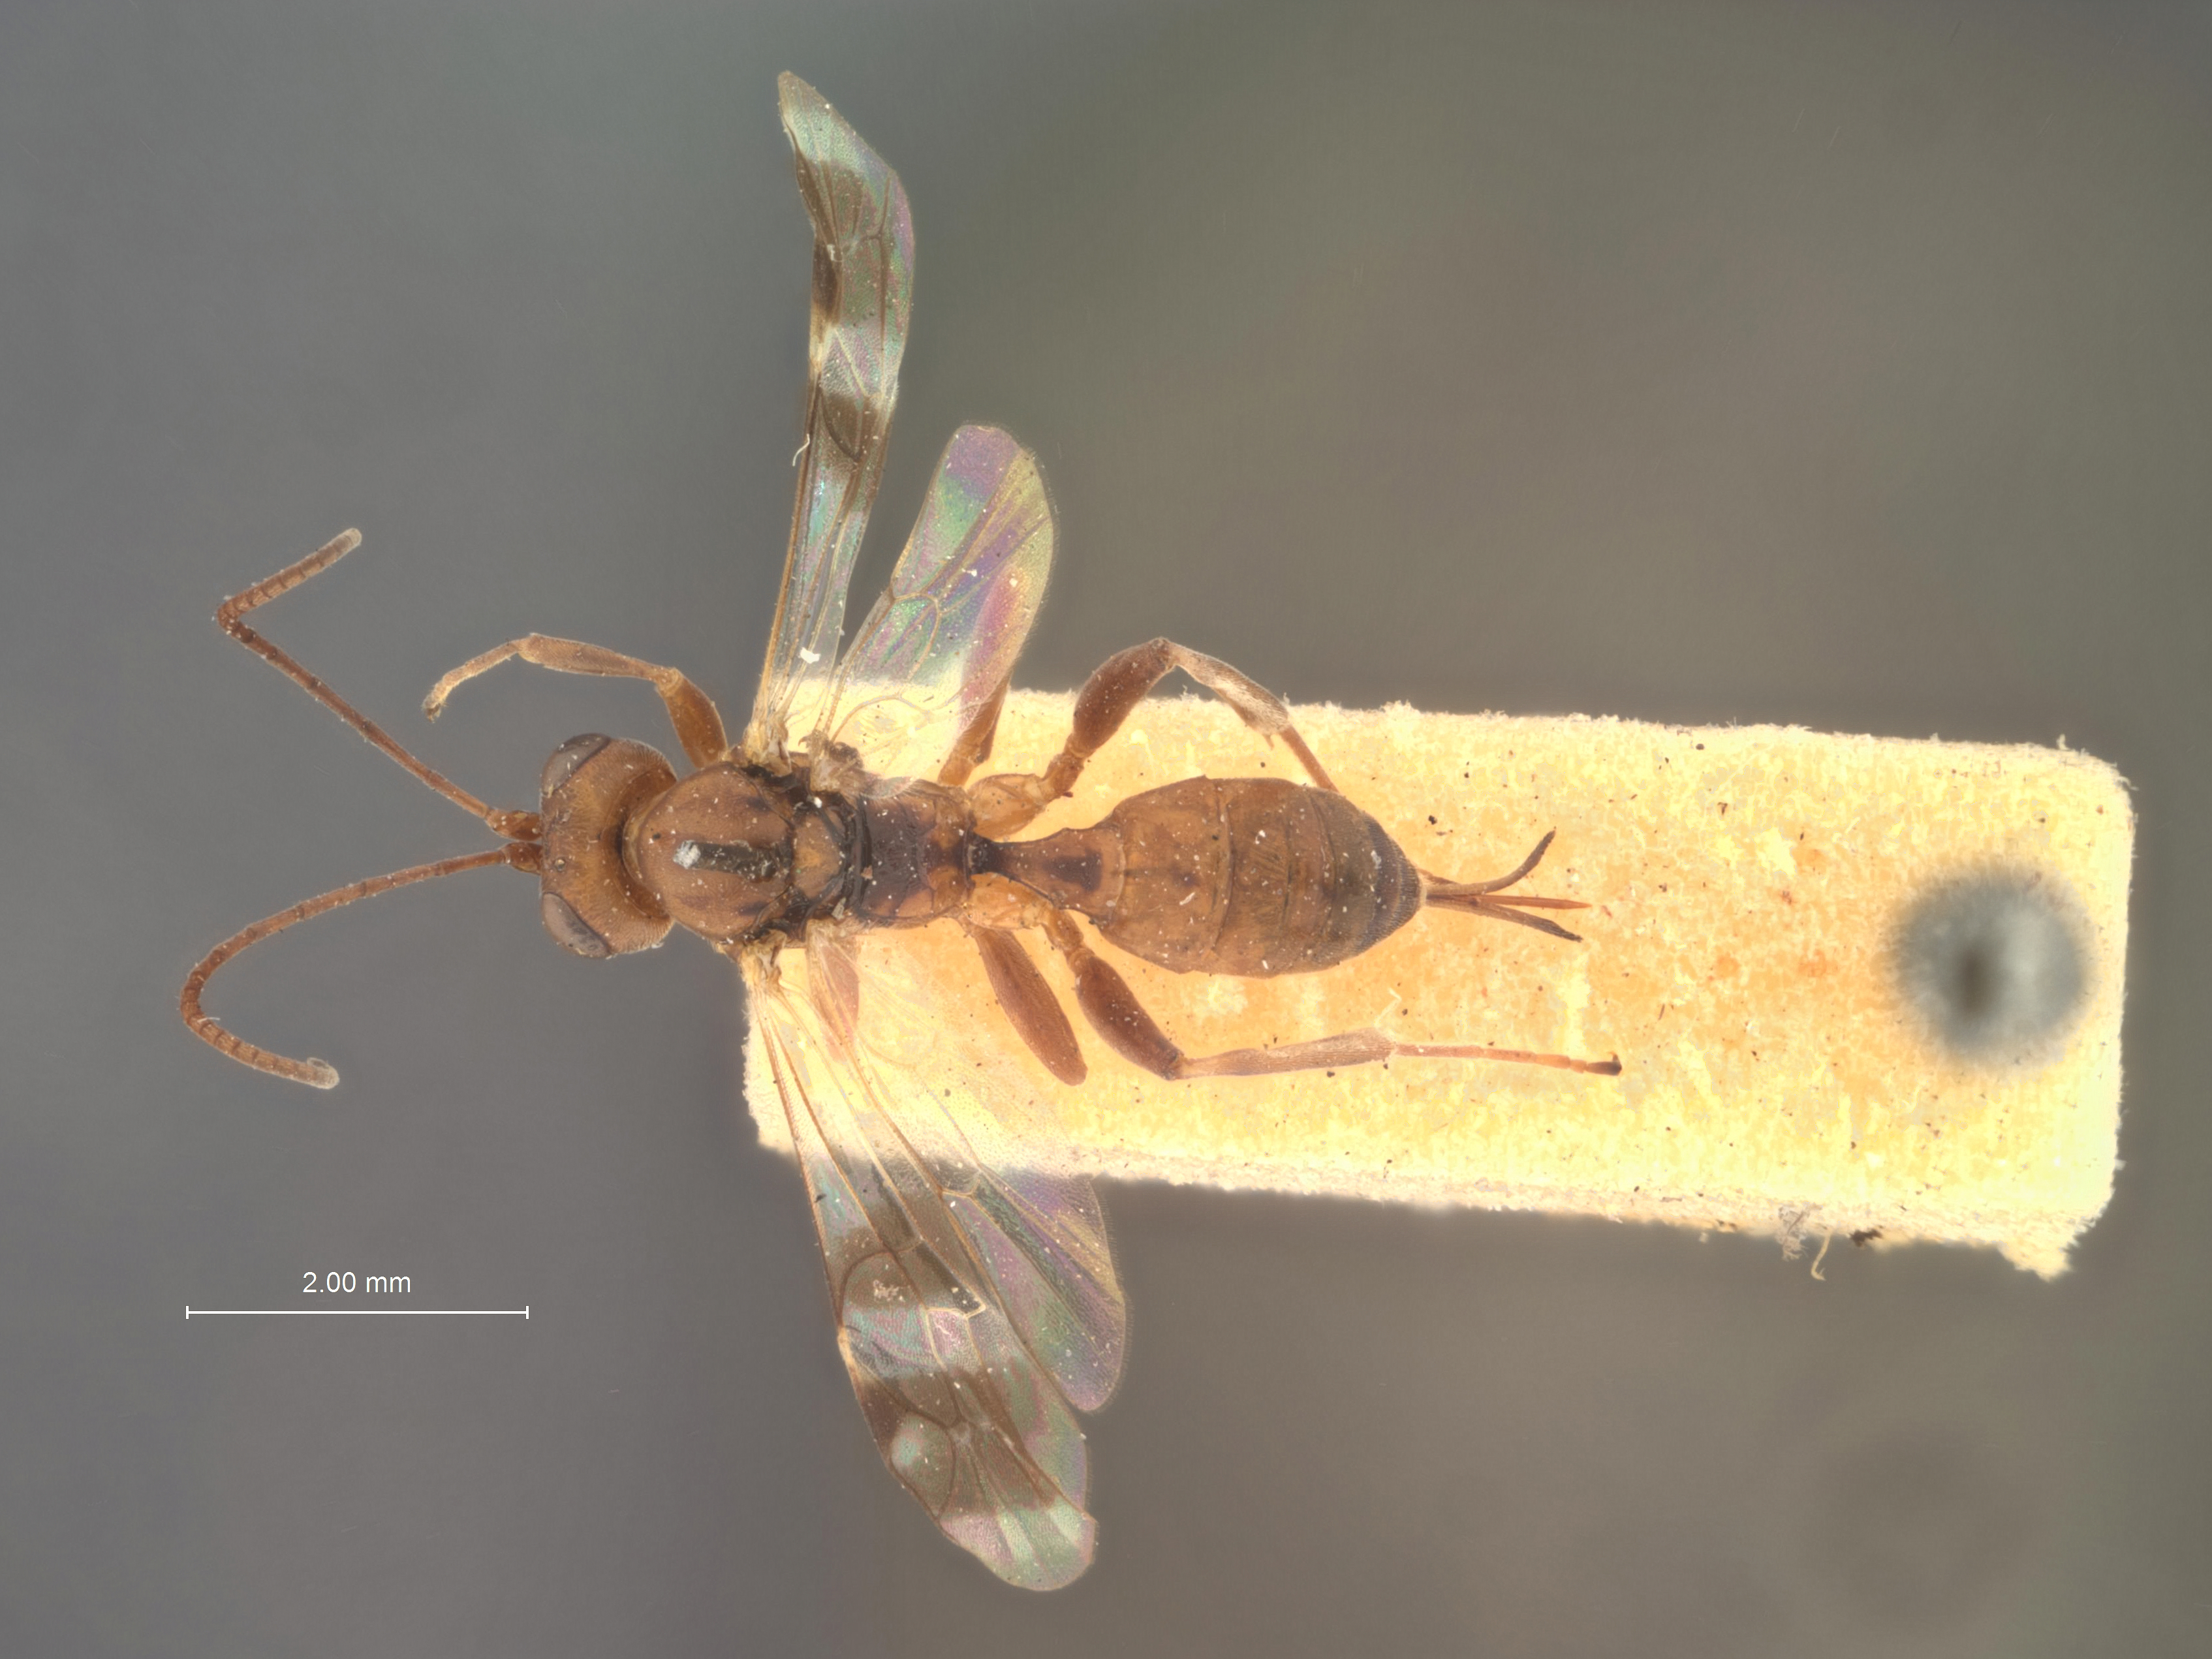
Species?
Hemiteles melitacae
